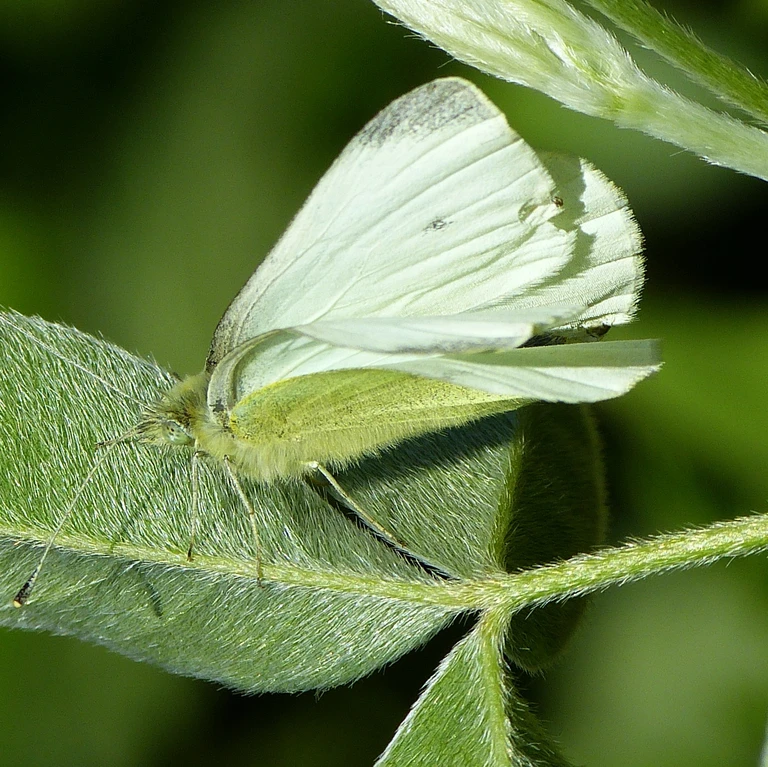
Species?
Pieris rapae
